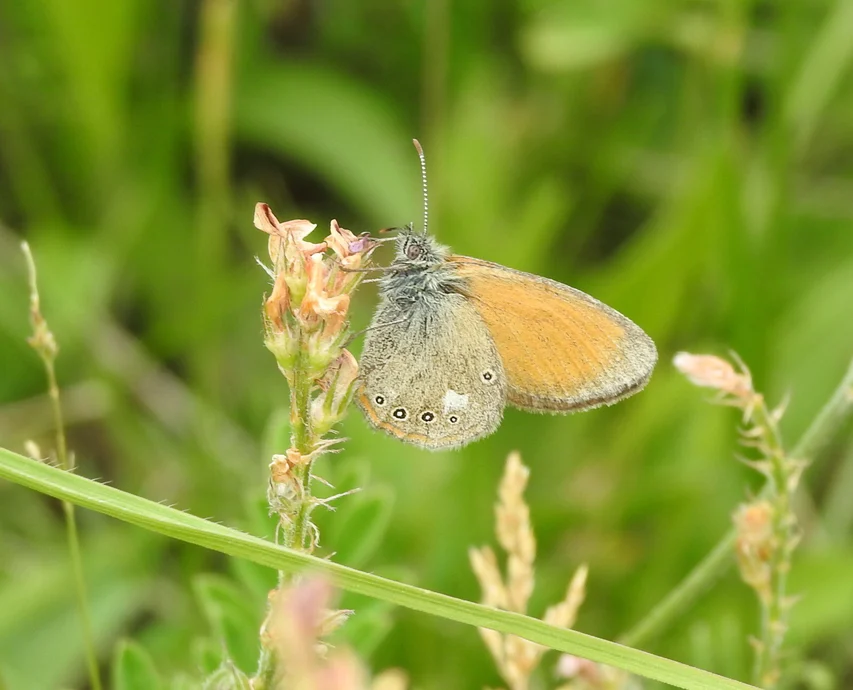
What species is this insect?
Coenonympha glycerion (also Coenonympha iphis)
